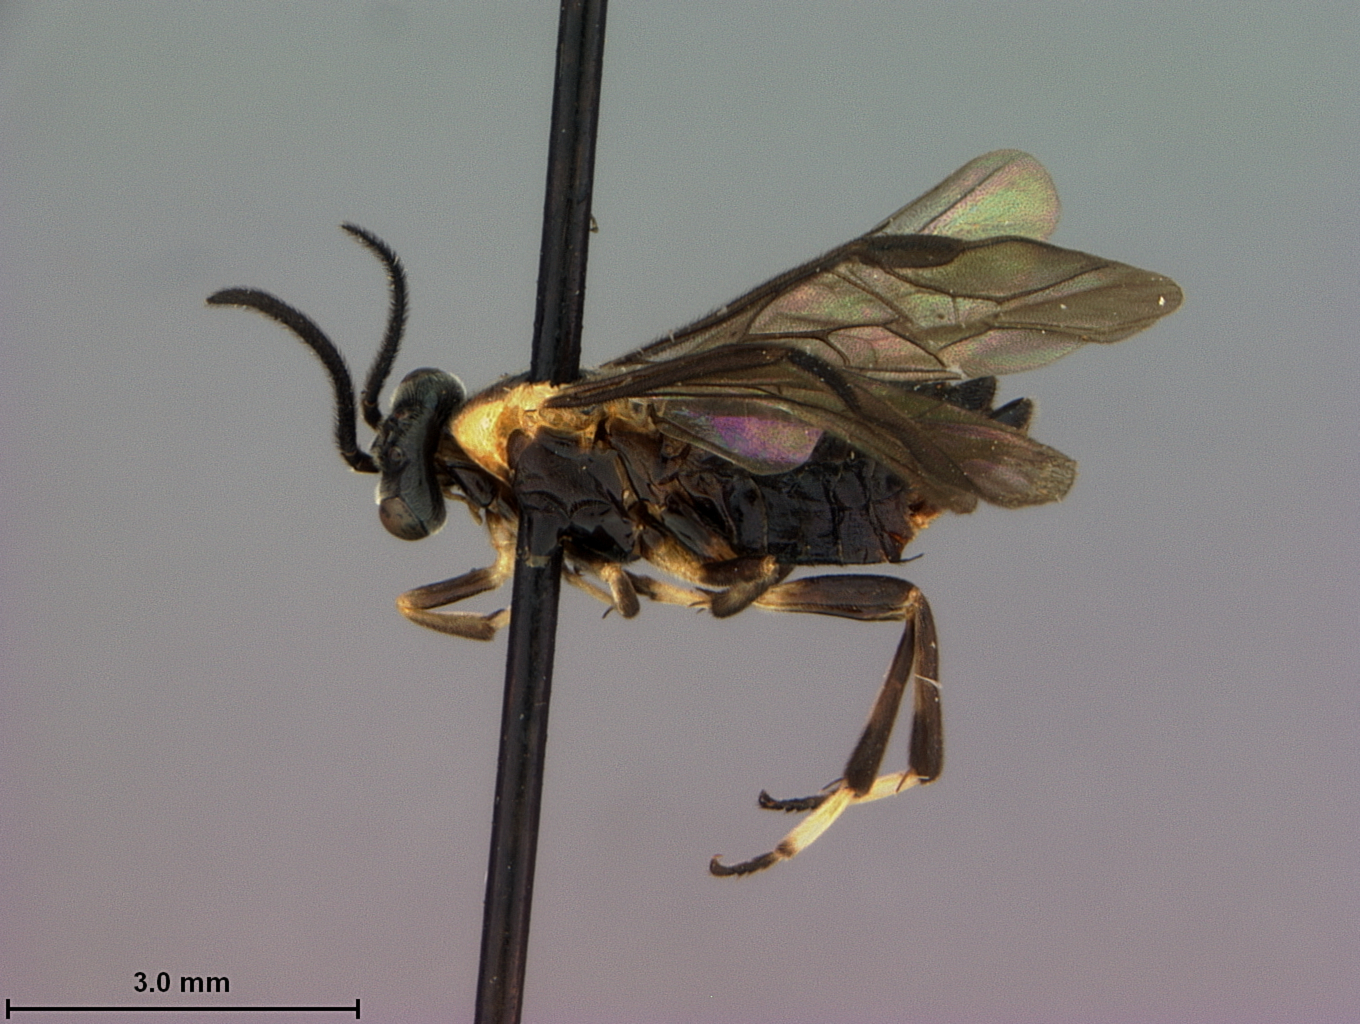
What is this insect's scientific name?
Sphacophilus panitus
